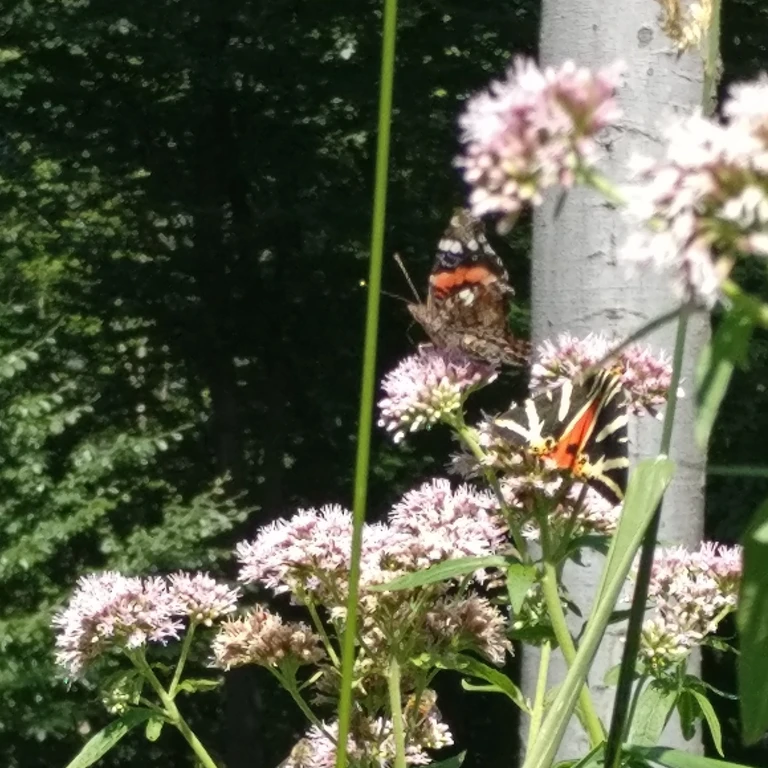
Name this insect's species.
Vanessa atalanta
